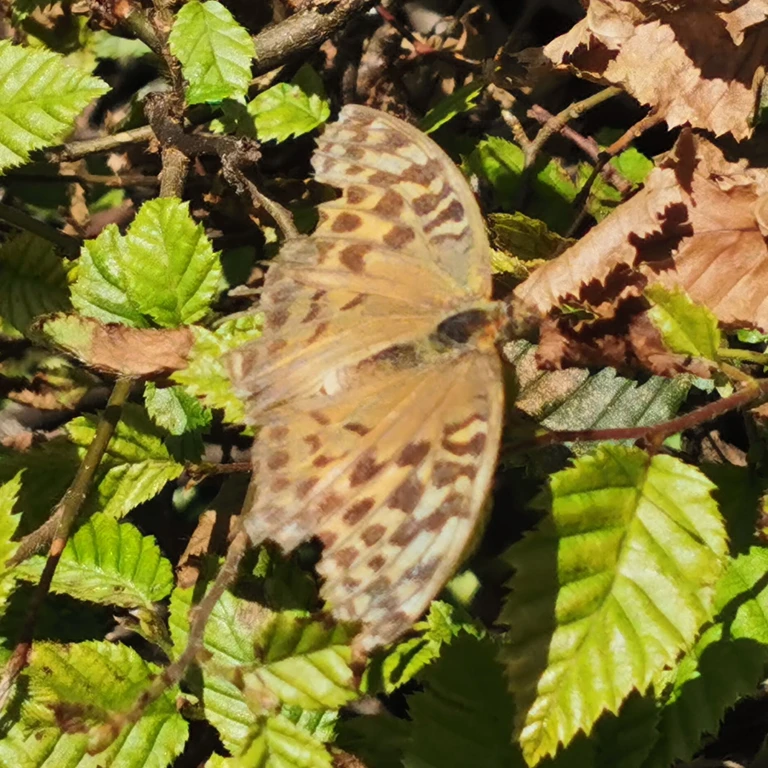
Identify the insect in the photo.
Argynnis paphia
